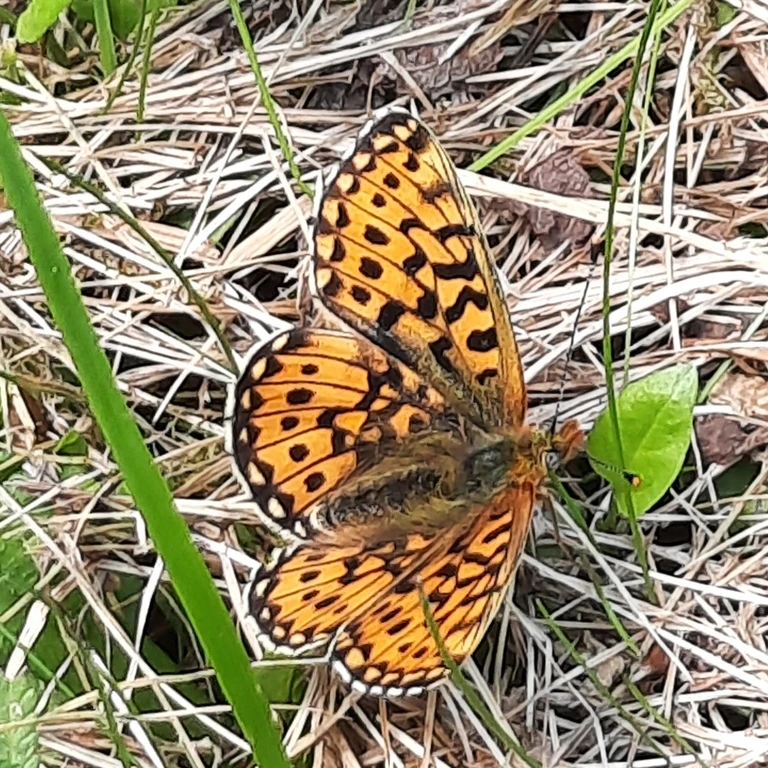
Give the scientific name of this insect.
Boloria selene
